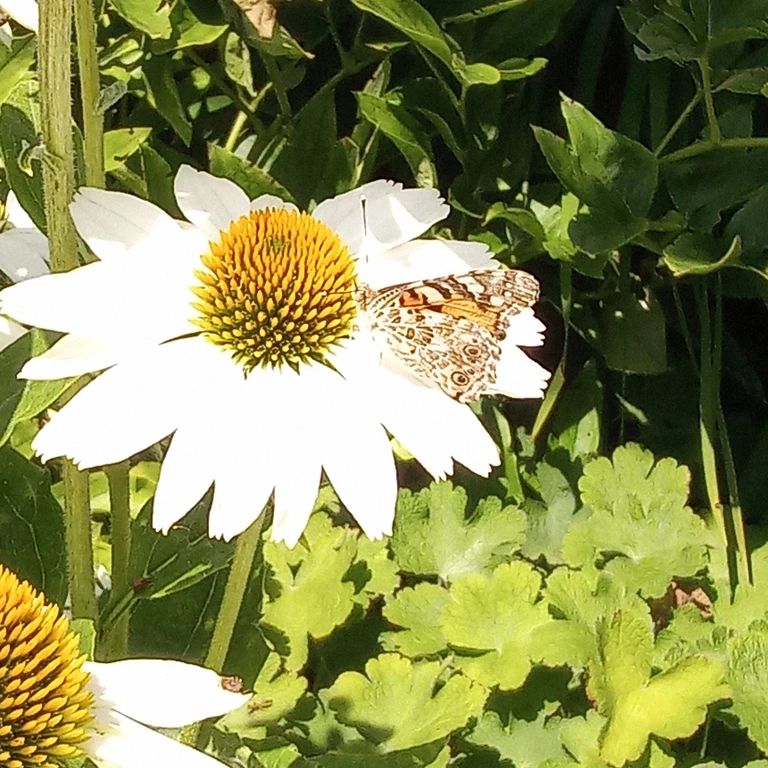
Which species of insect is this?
Vanessa cardui
